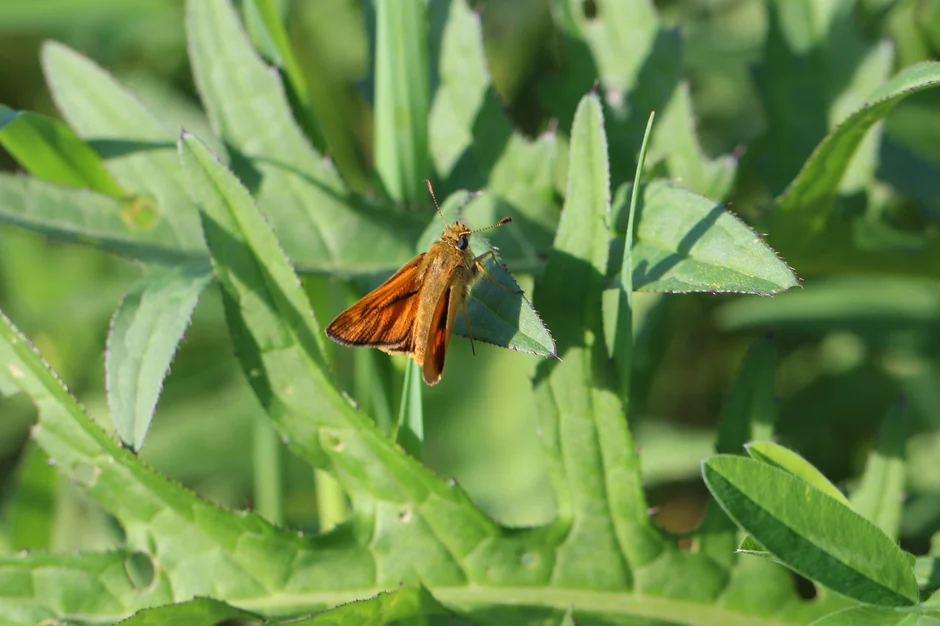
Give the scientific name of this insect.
Ochlodes sylvanus (also Ochlodes venata)
